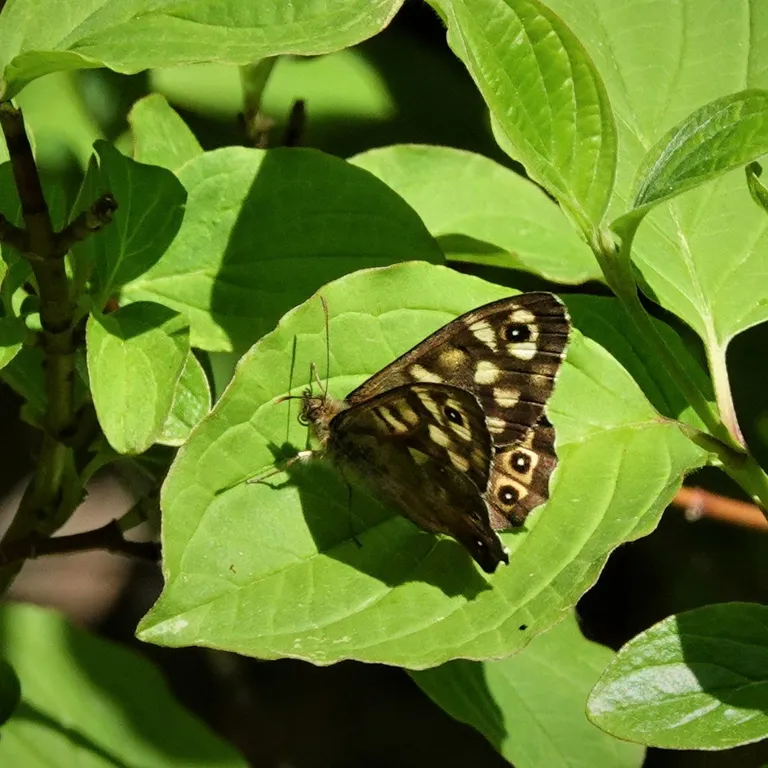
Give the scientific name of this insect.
Pararge aegeria
